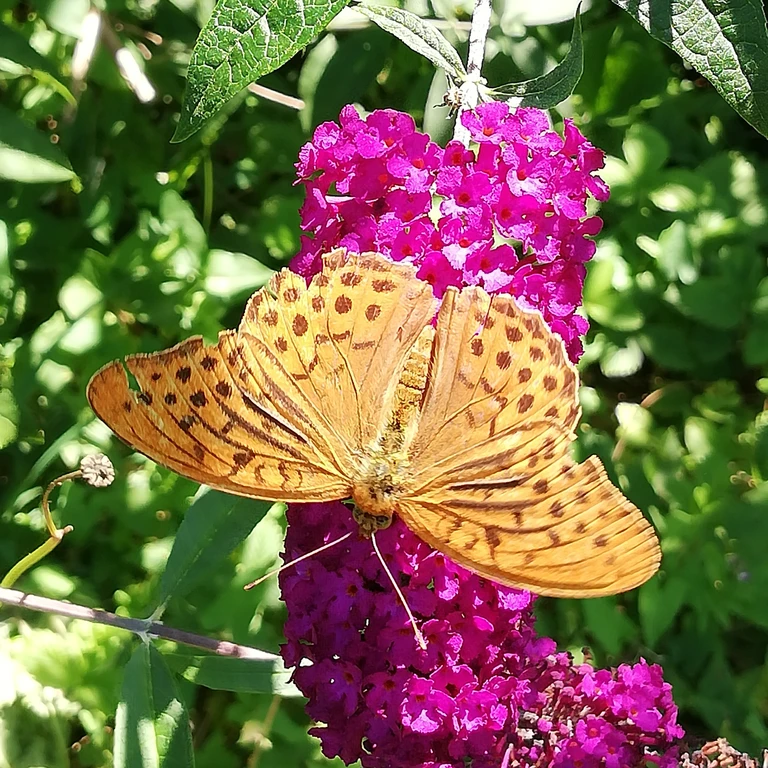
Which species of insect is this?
Argynnis paphia
